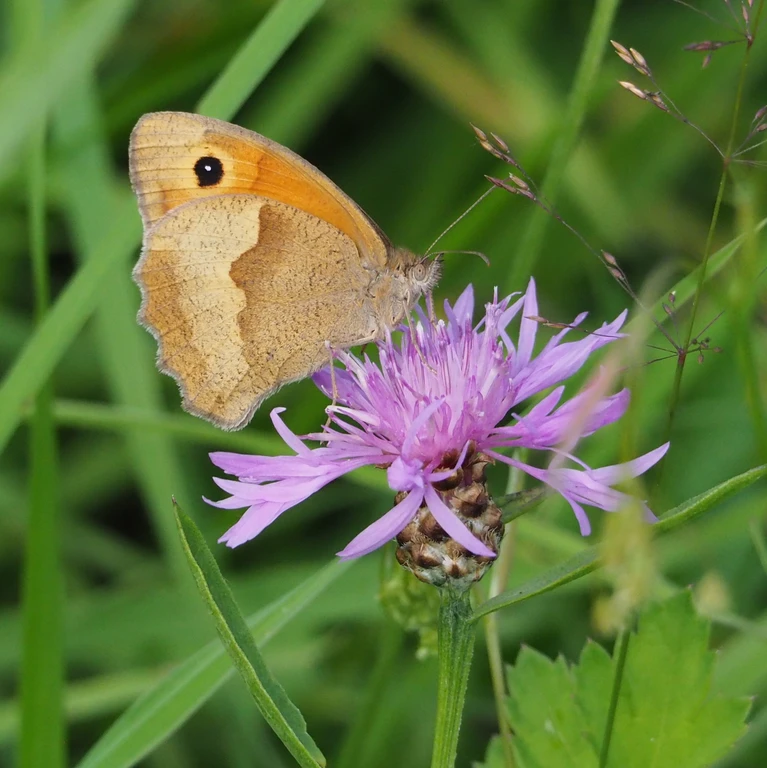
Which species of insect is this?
Maniola jurtina
